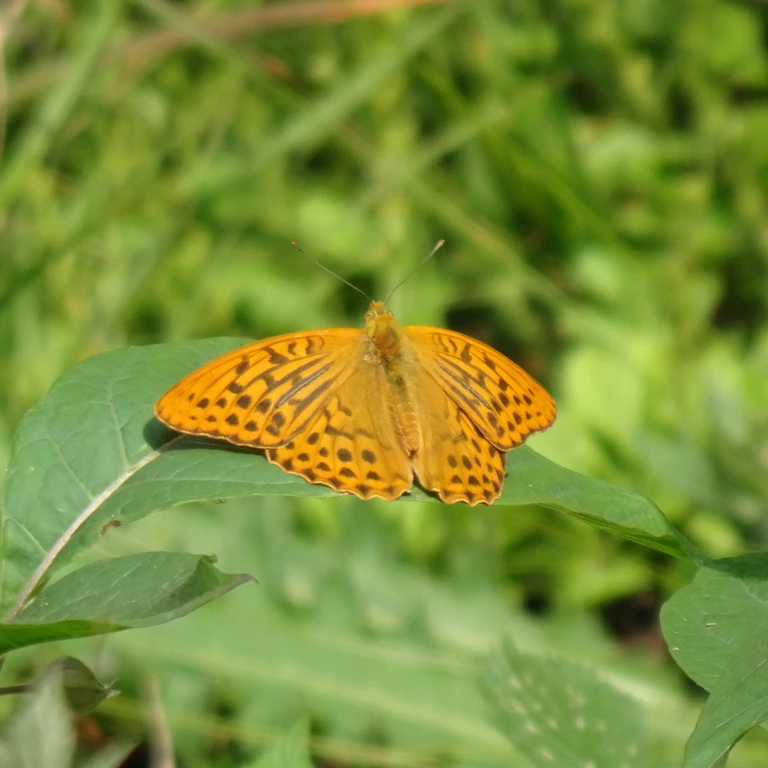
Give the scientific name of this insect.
Argynnis paphia
